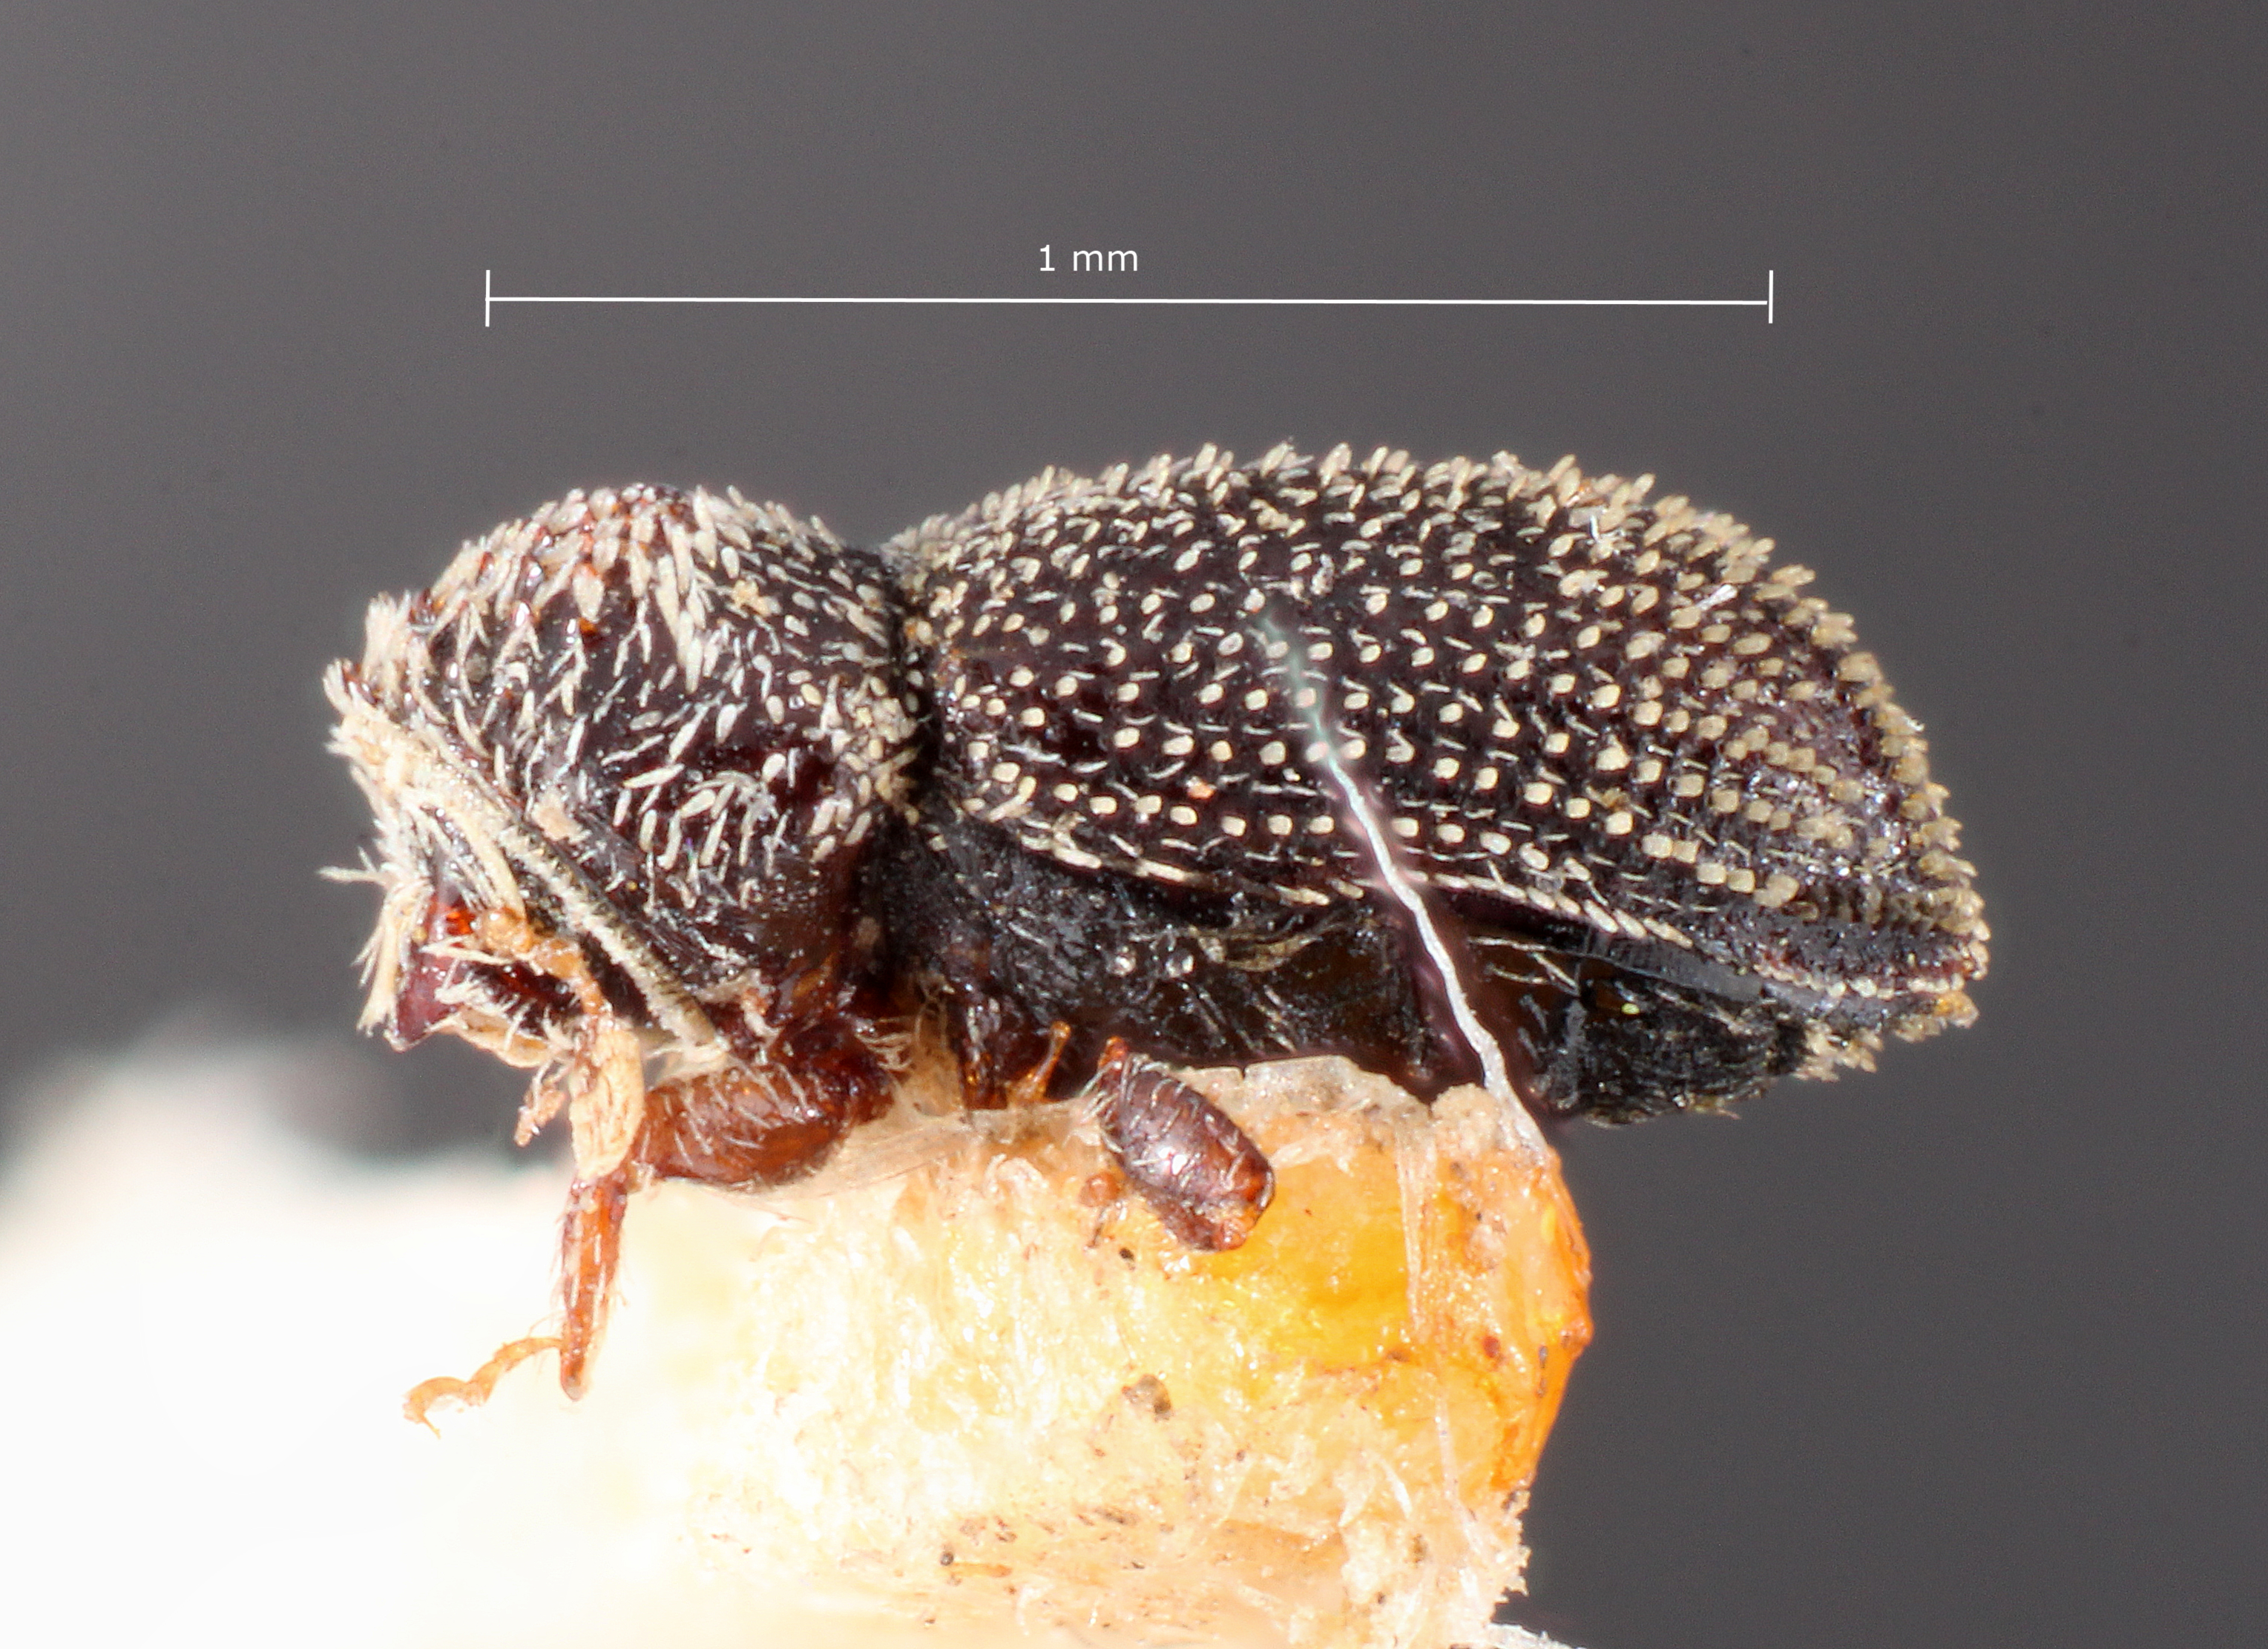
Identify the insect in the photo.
Pseudothysanoes gambetti
